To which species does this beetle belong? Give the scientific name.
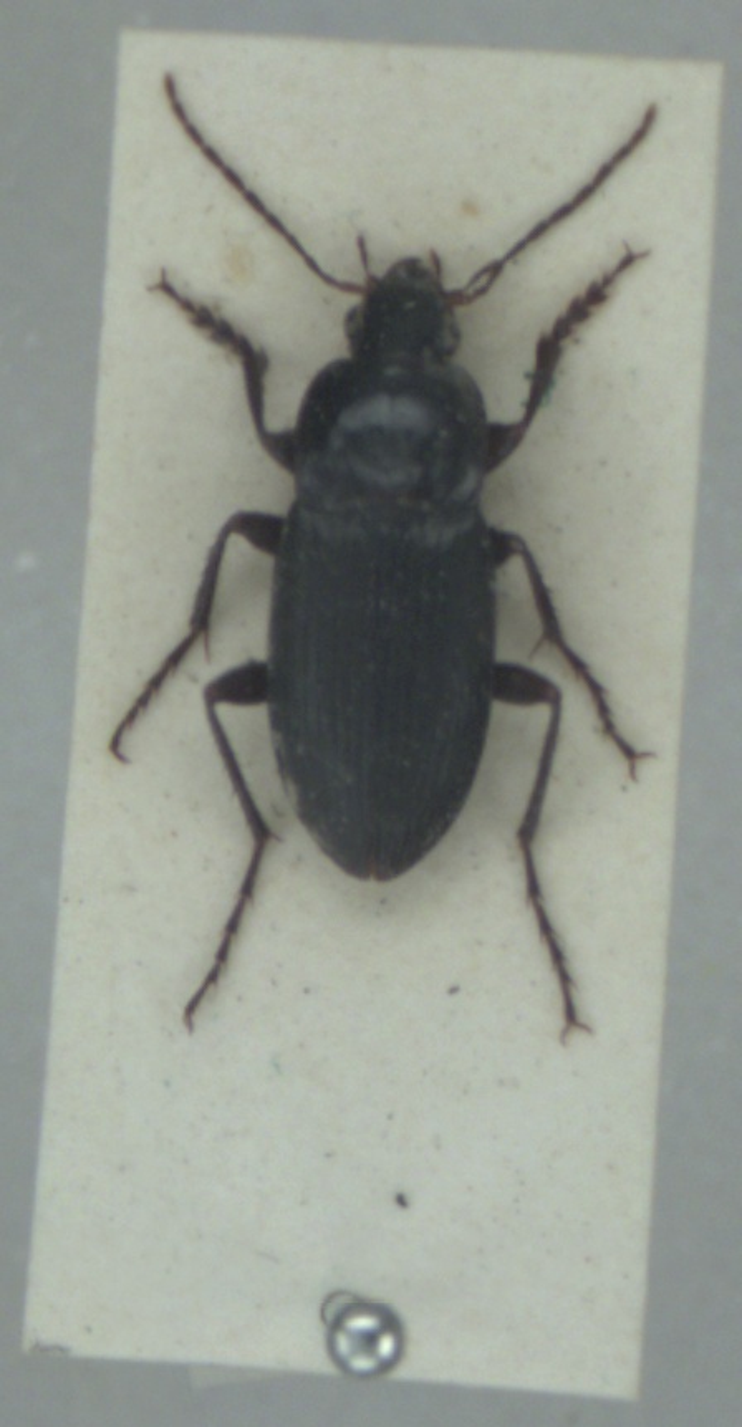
Calathus fuscipes
